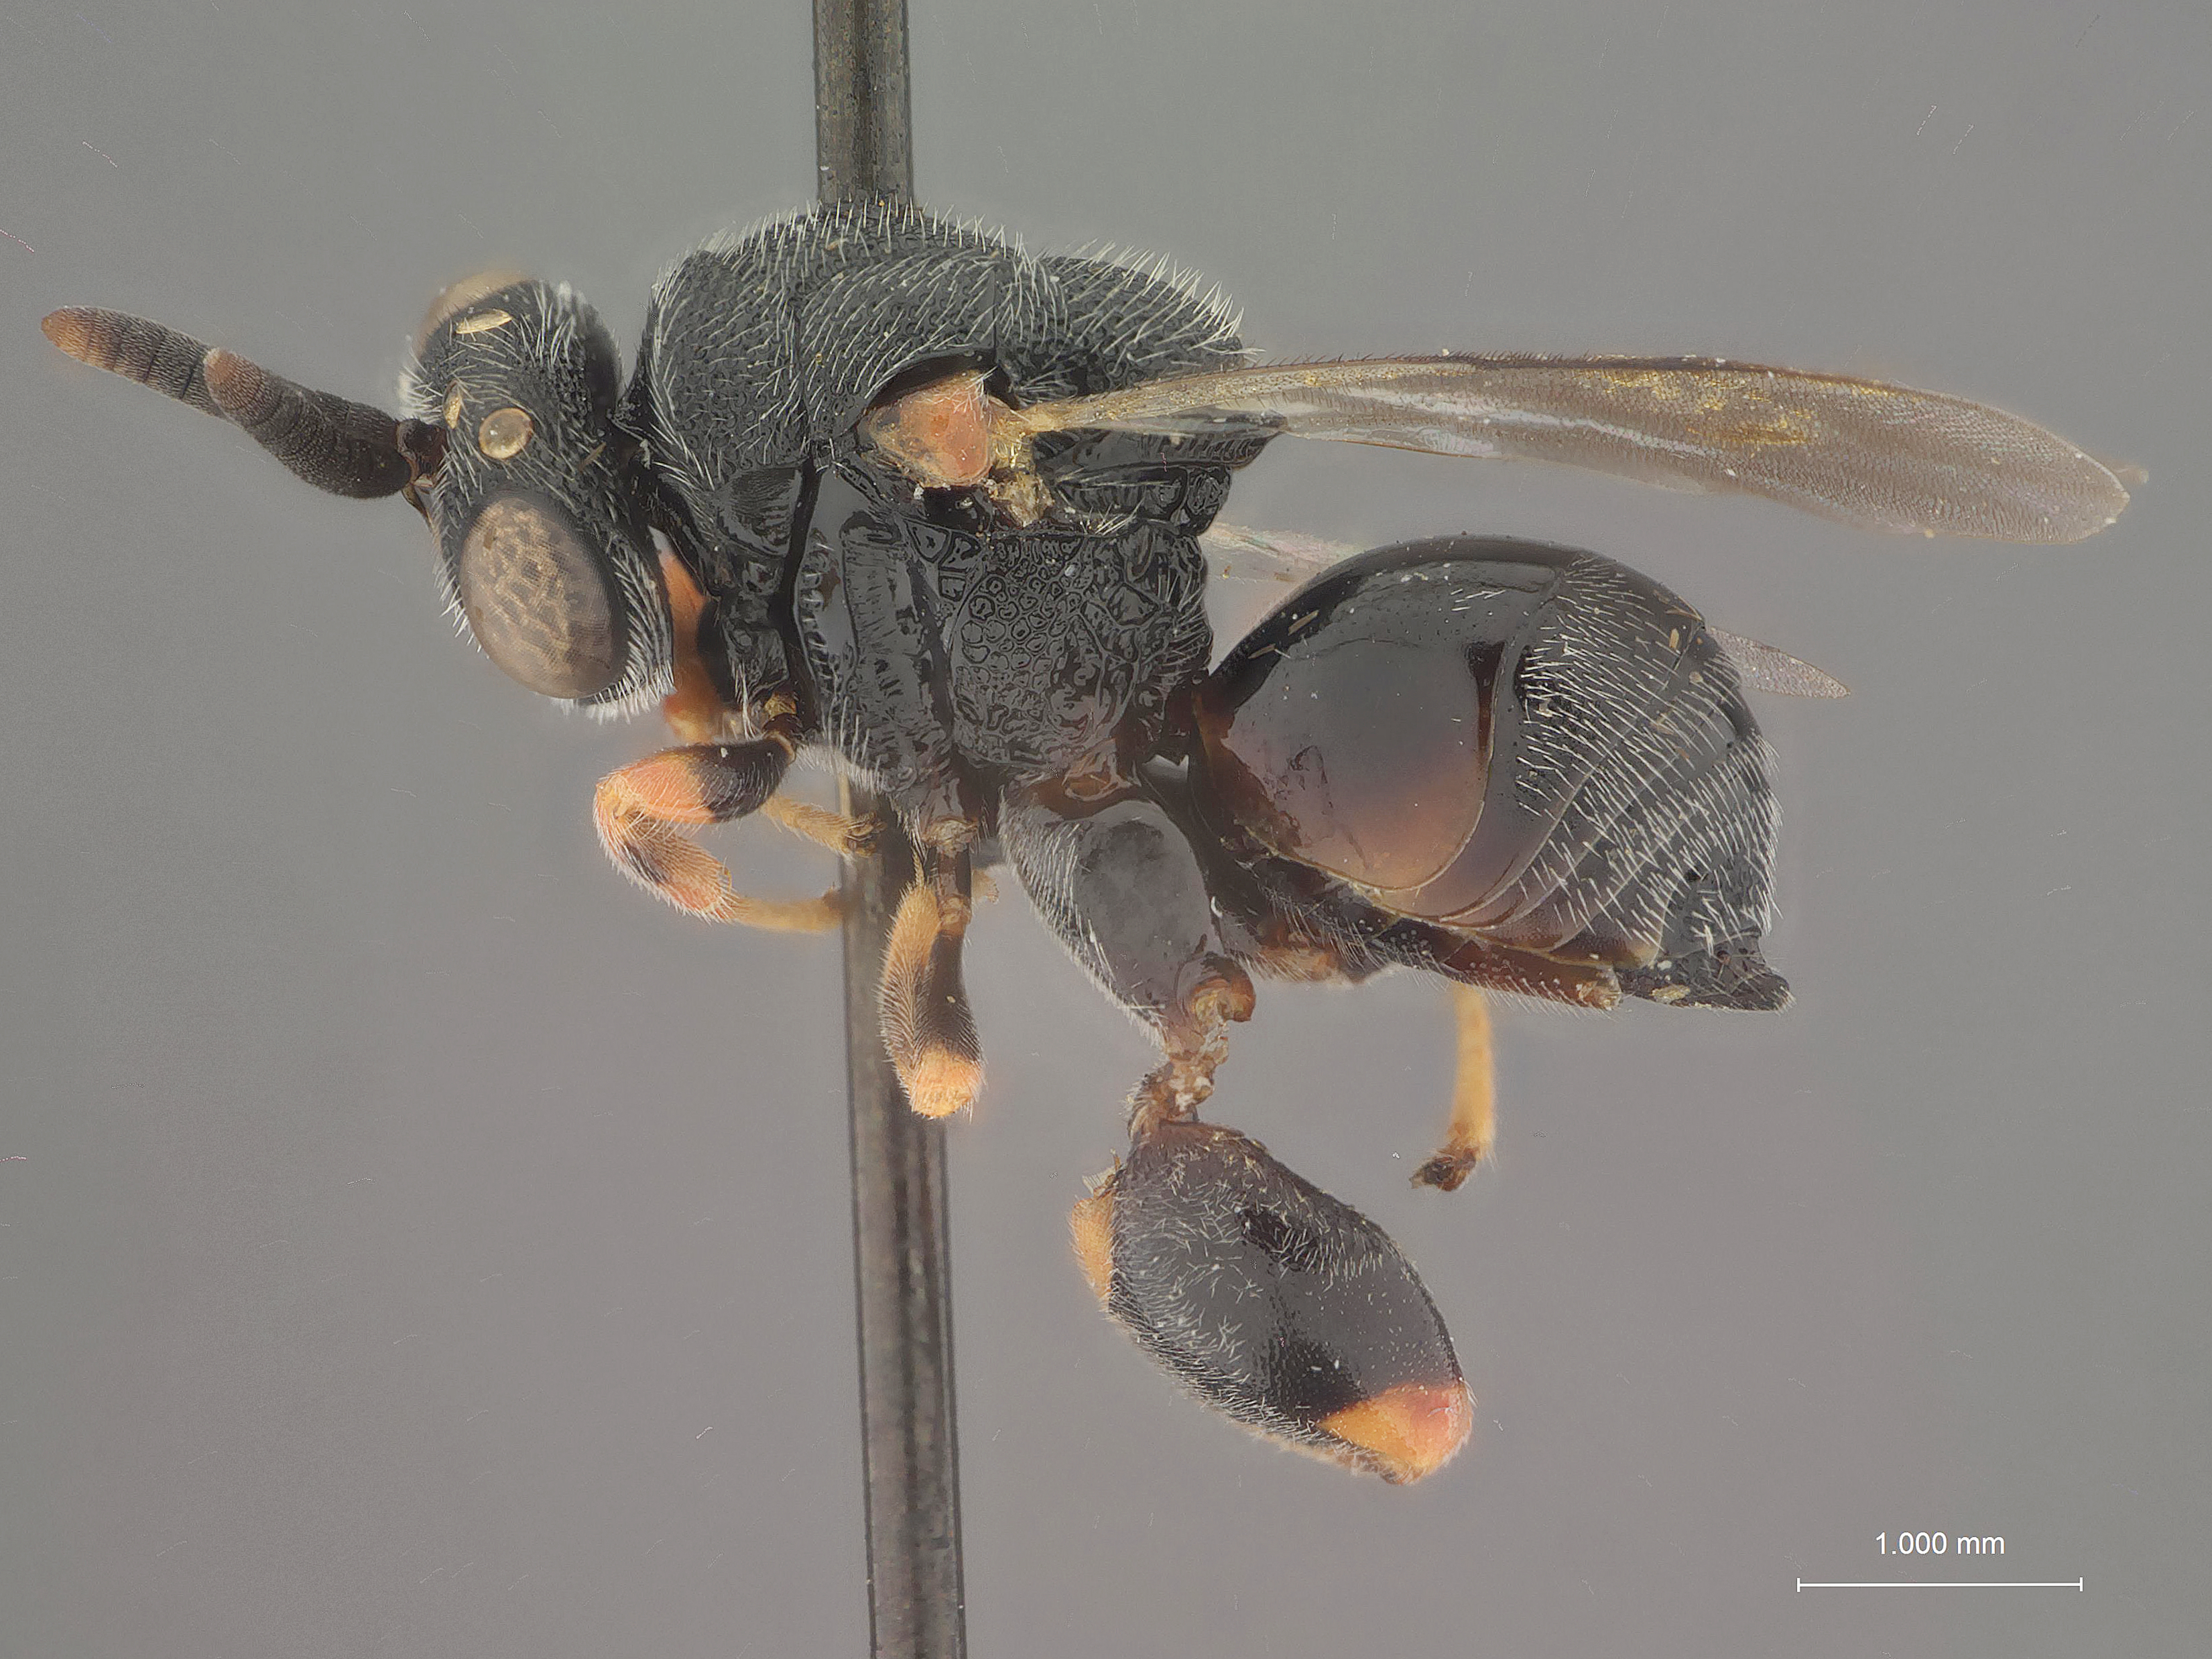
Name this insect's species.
Unknownhym weemsi
